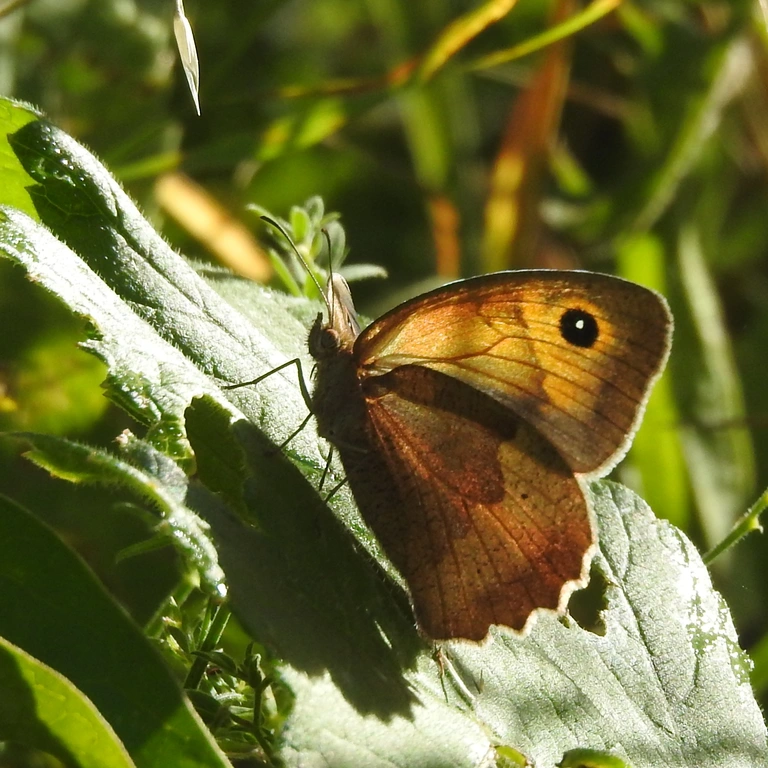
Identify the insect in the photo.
Maniola jurtina
